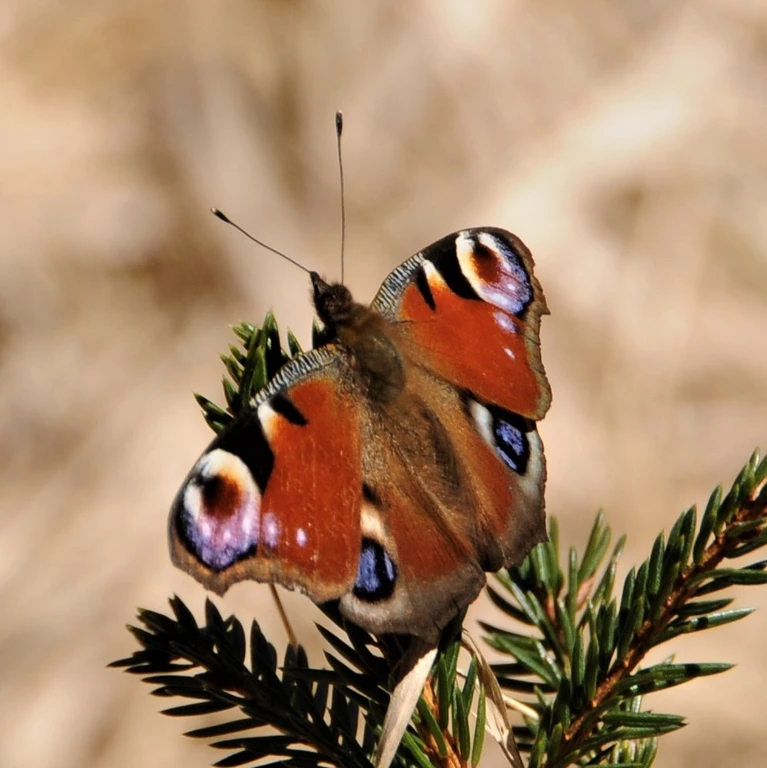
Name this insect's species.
Aglais io
